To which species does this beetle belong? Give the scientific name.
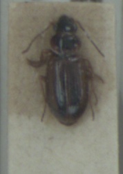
Dicheirotrichus placidus
